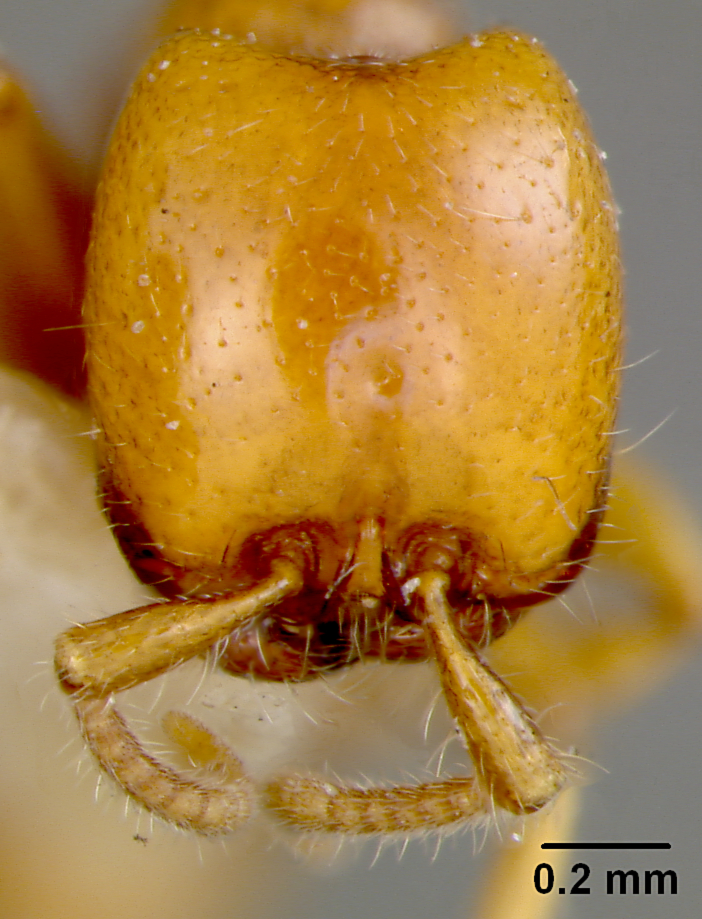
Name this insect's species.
Eciton peninsulare
